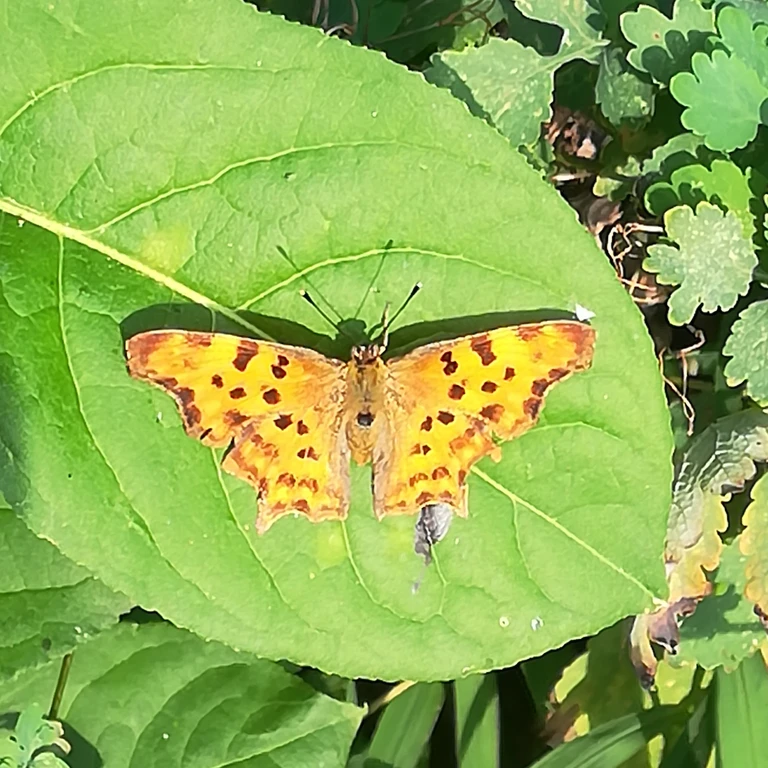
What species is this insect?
Polygonia c-album
